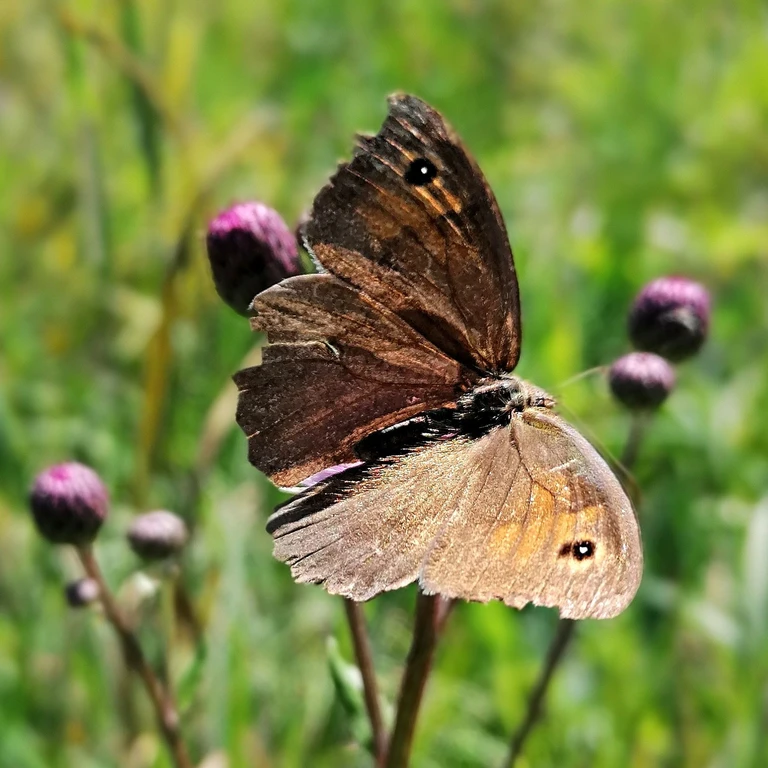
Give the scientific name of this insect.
Maniola jurtina
